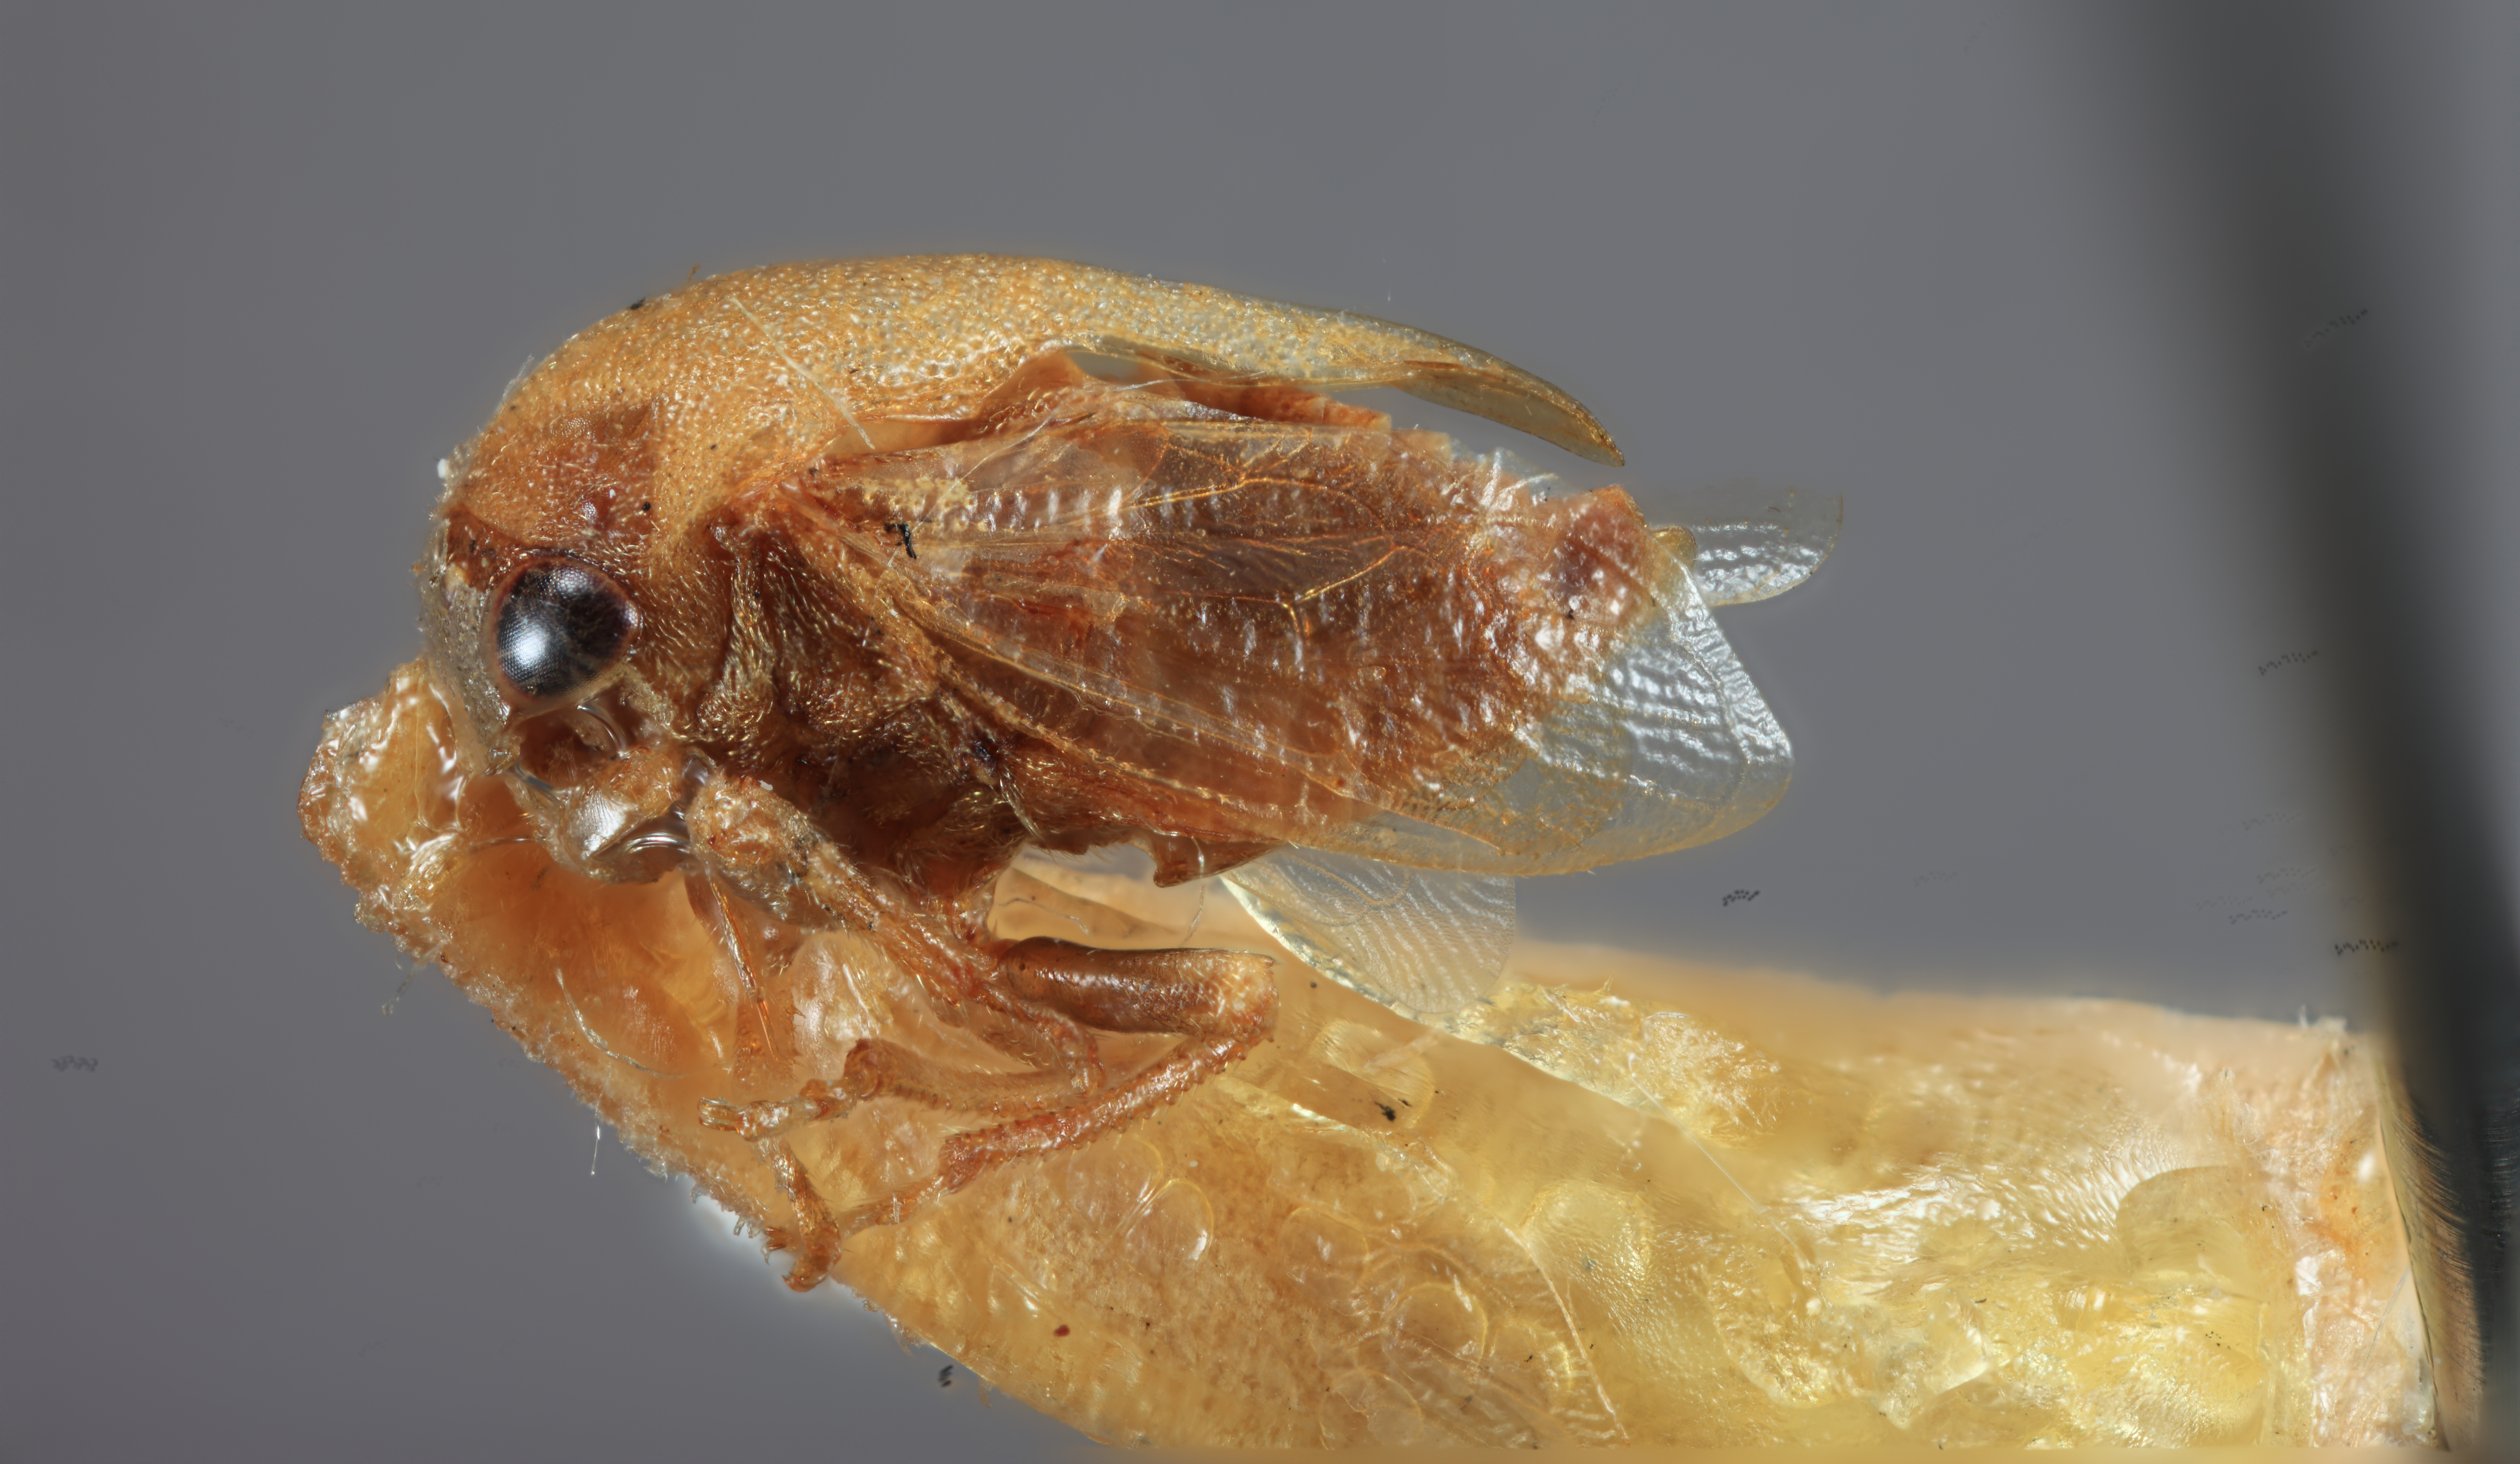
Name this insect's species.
Gargara fragila
